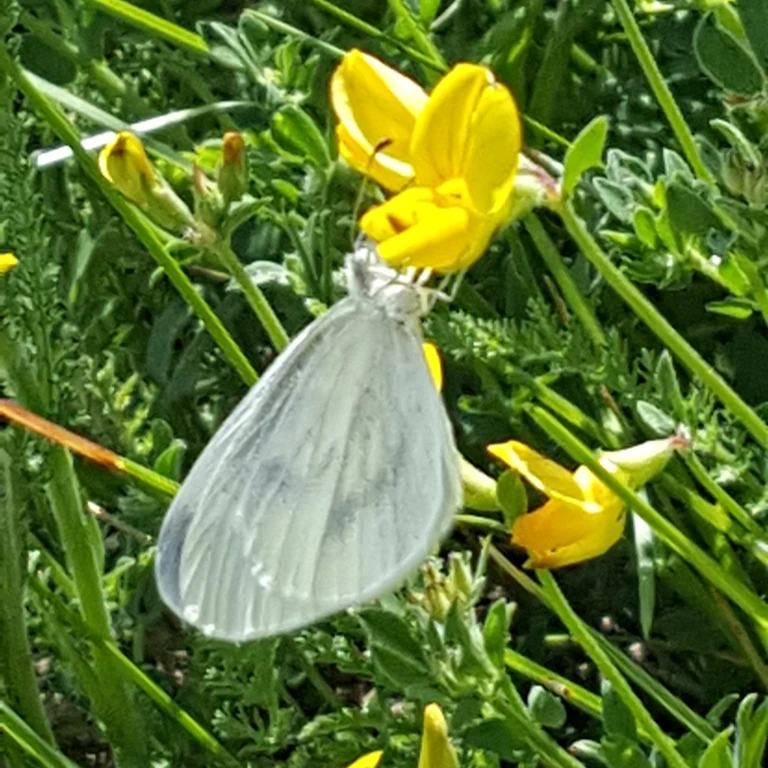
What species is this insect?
Leptidea sinapis/juvernica
